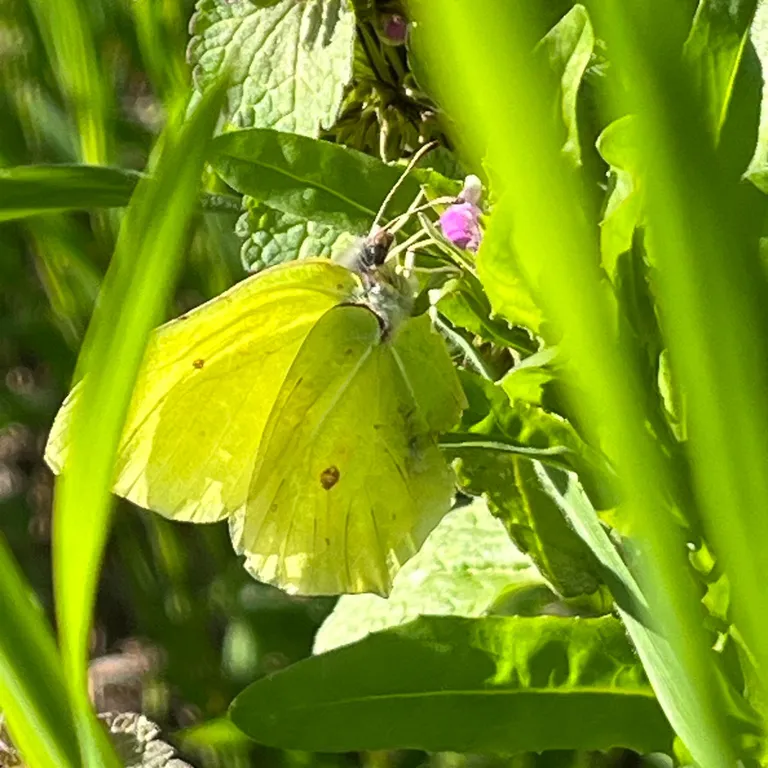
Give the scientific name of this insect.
Gonepteryx rhamni
